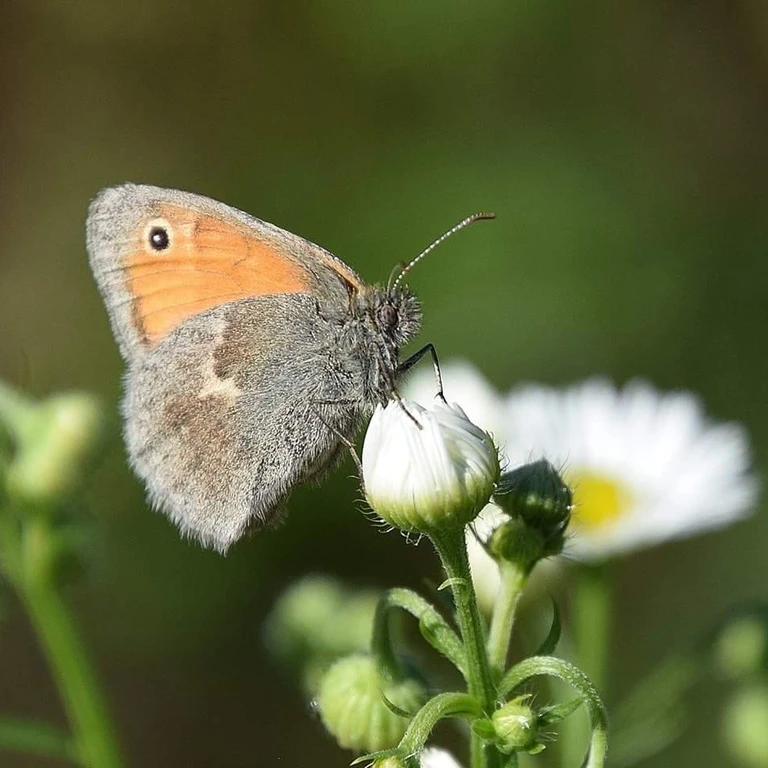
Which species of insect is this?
Coenonympha pamphilus
